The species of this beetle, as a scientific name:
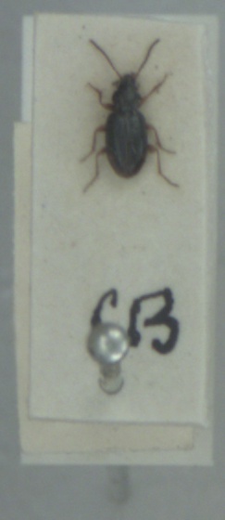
Bembidion assimile
